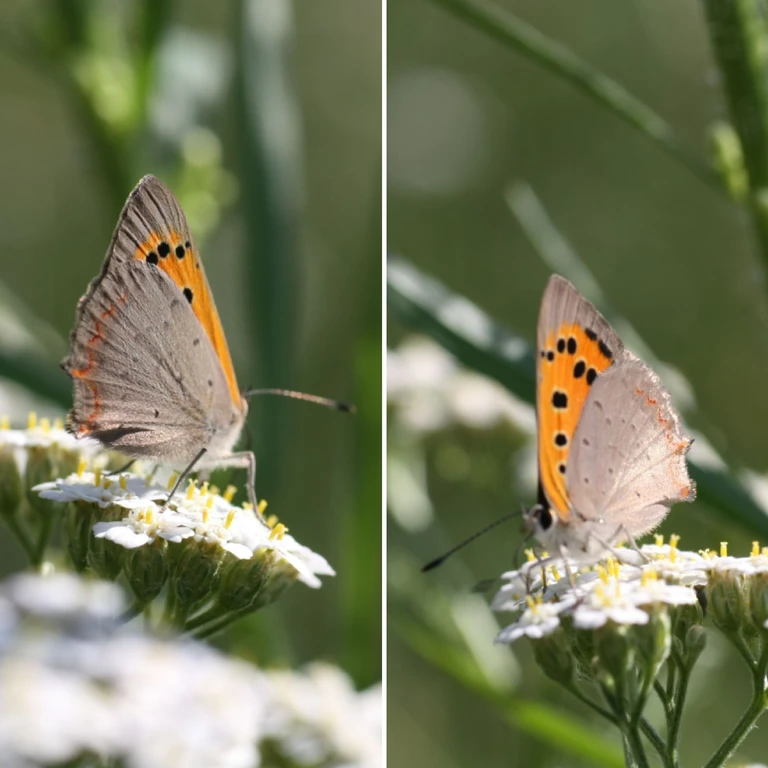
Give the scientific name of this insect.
Lycaena phlaeas
